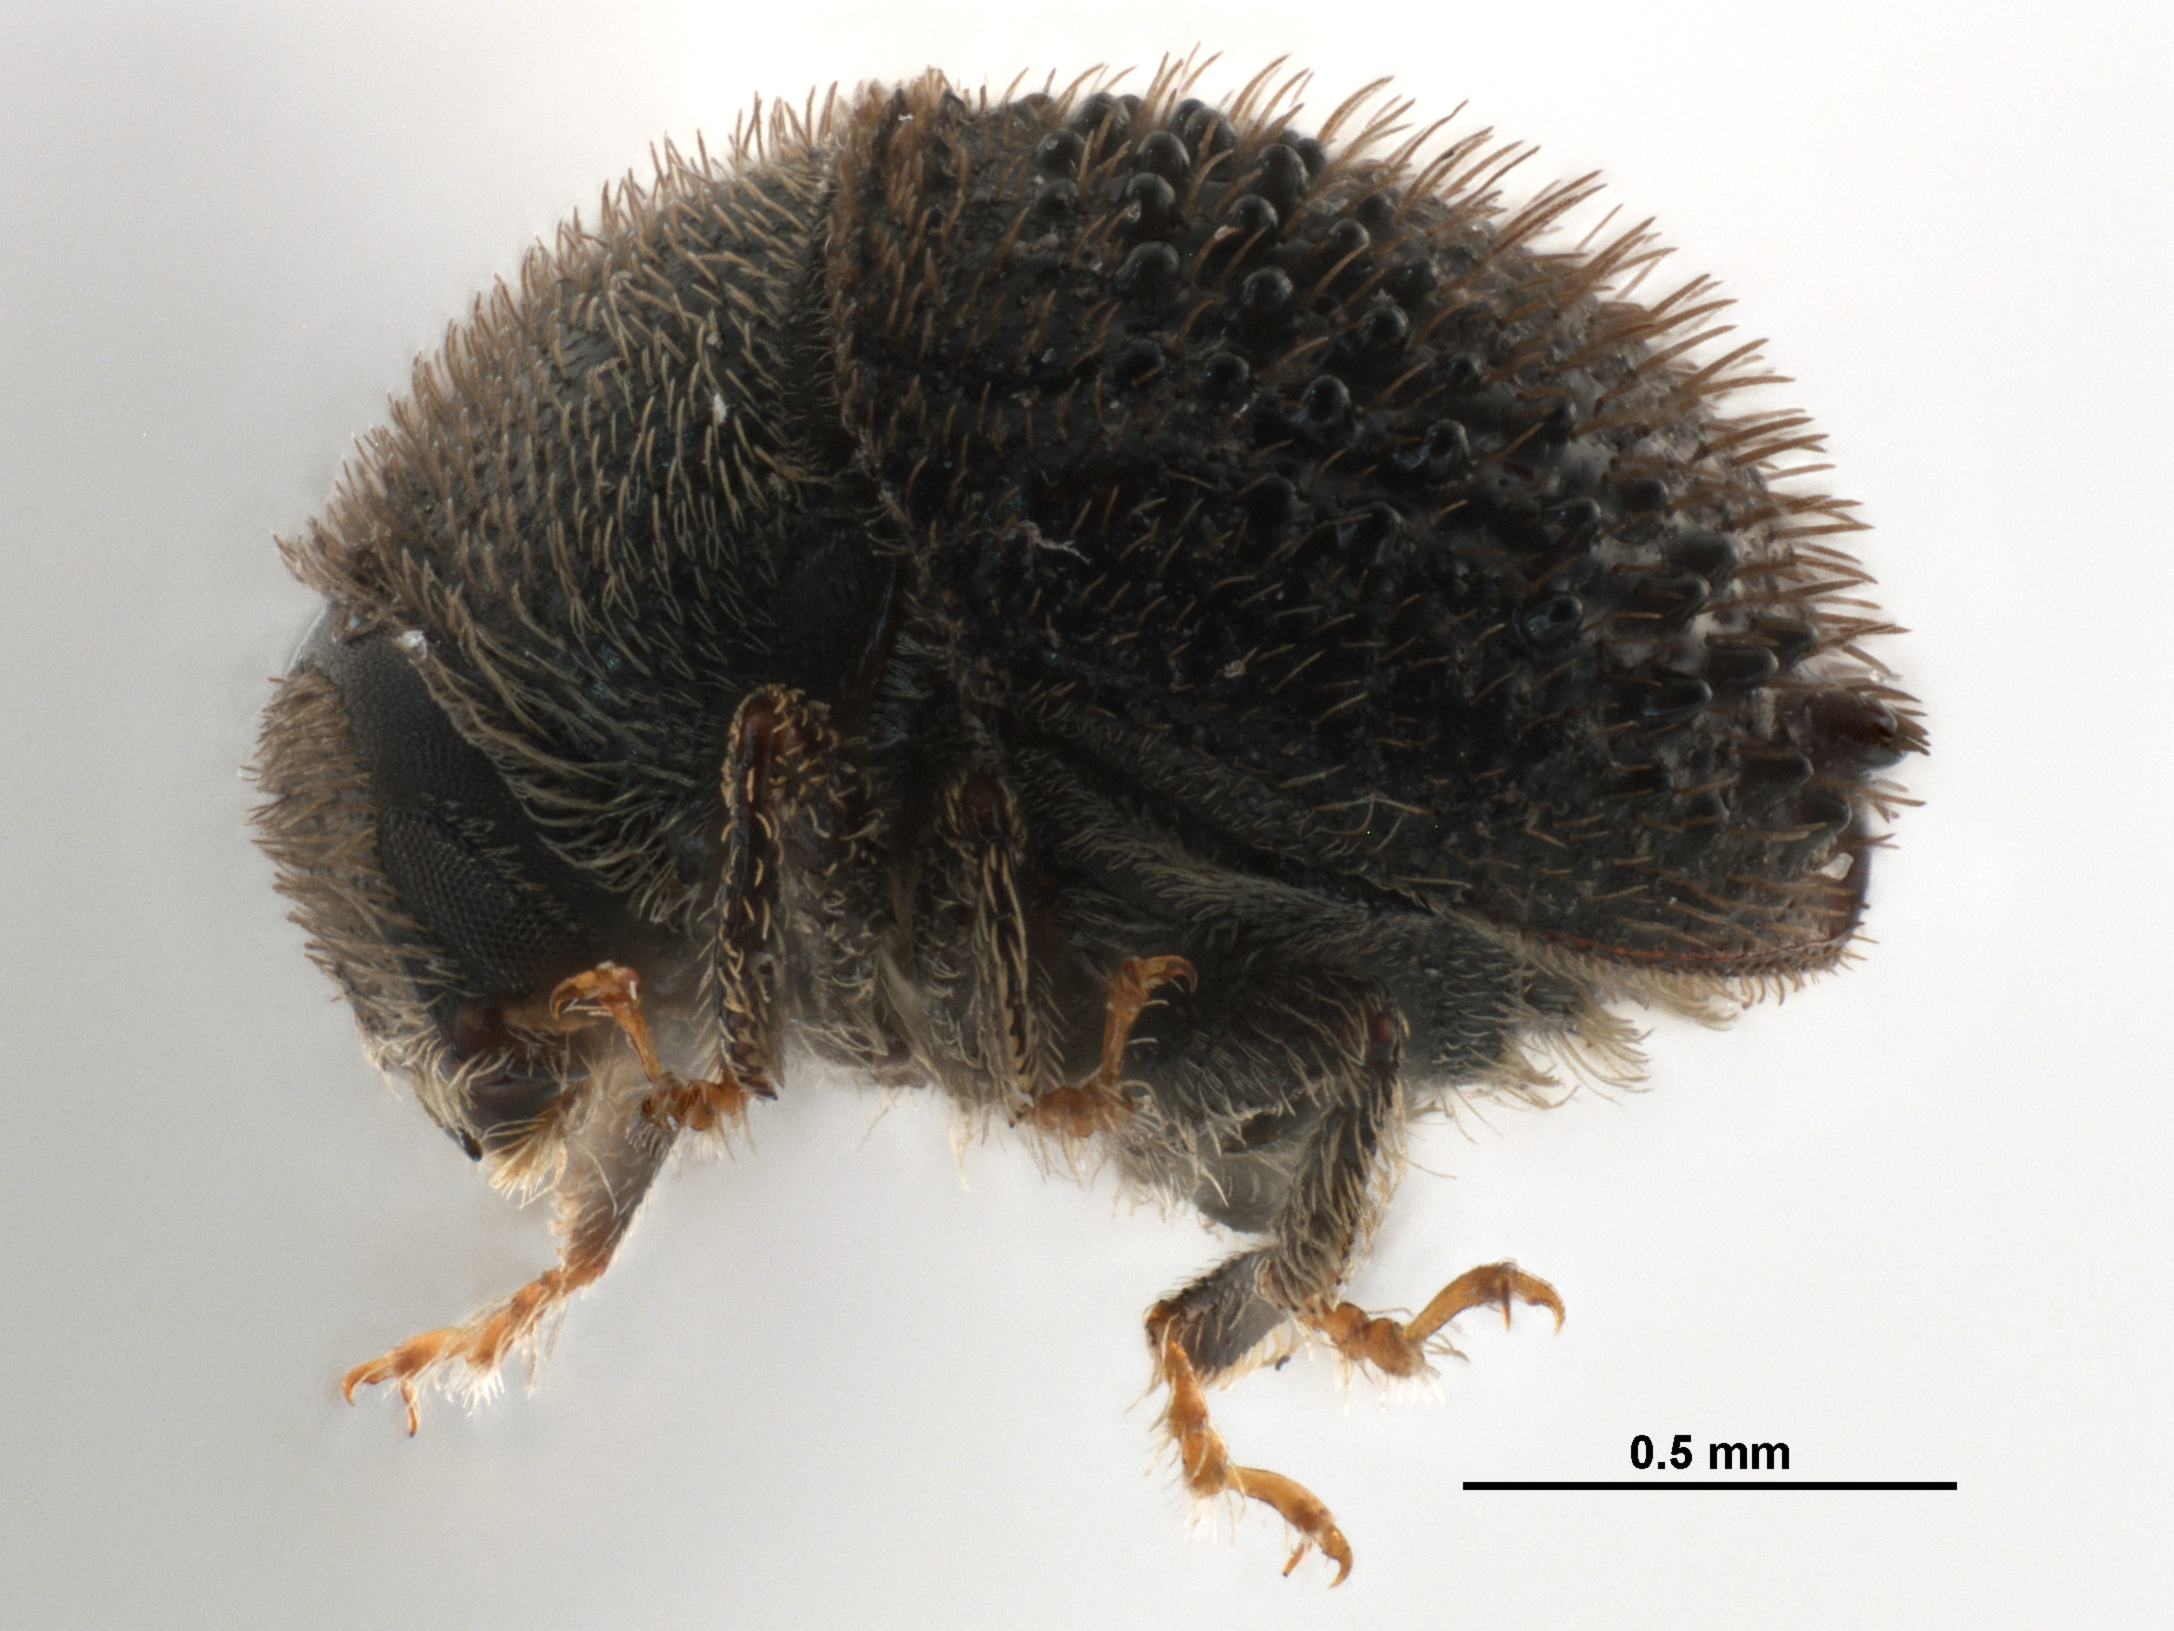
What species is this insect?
Acacicis atomarius
